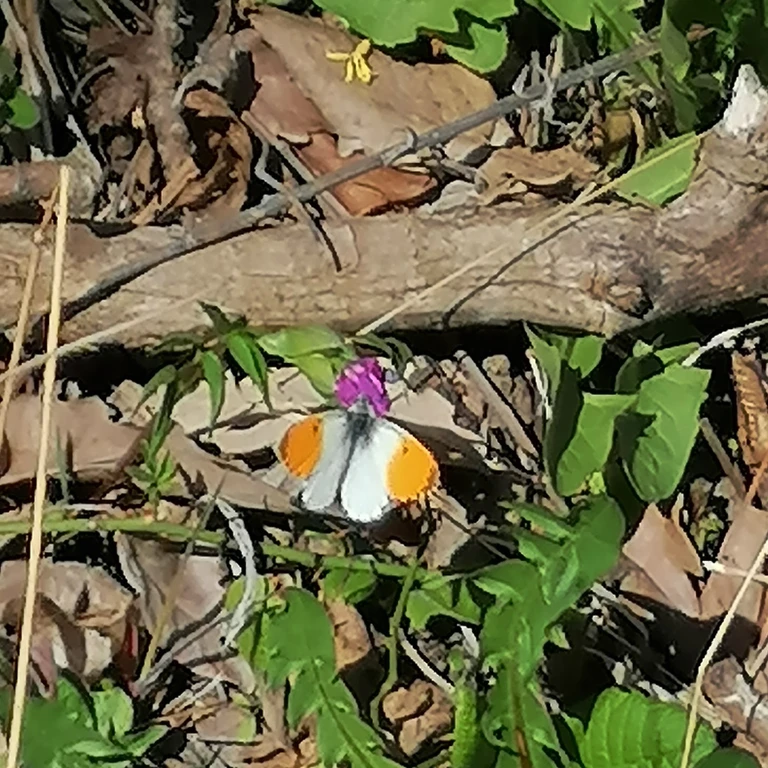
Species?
Anthocharis cardamines
